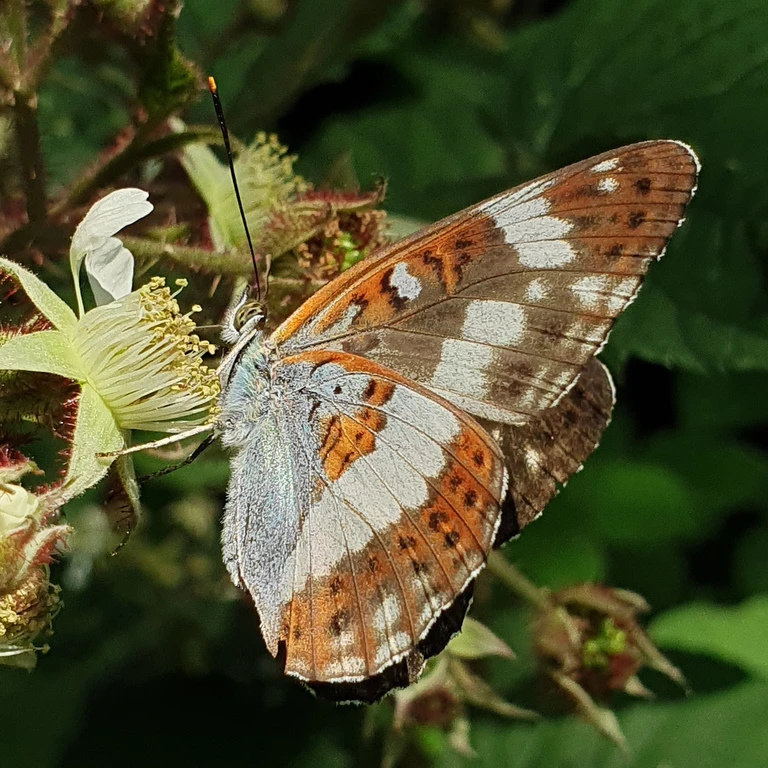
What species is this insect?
Limenitis camilla (also Ladoga camilla)
